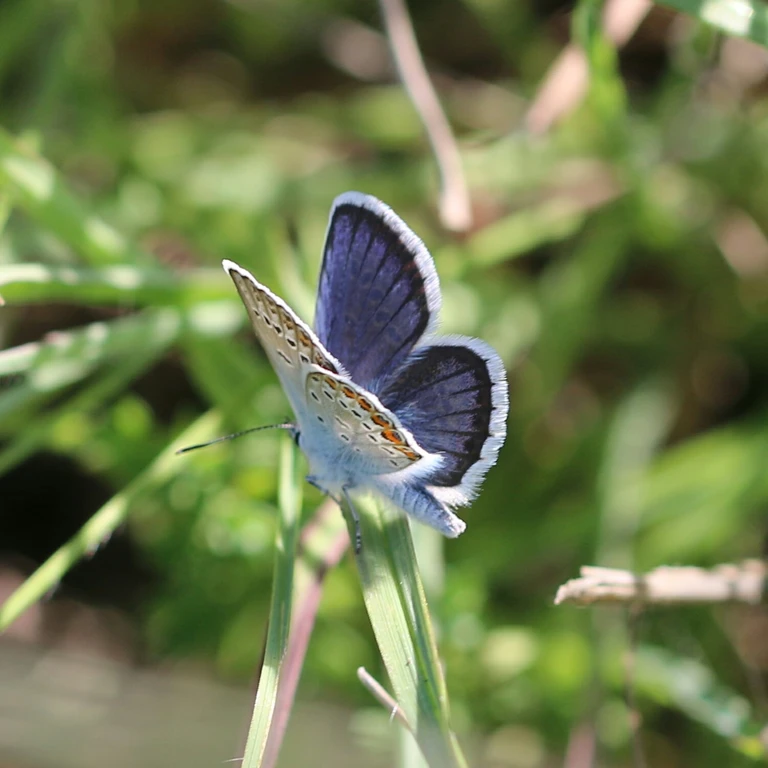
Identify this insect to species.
Plebejus argus
